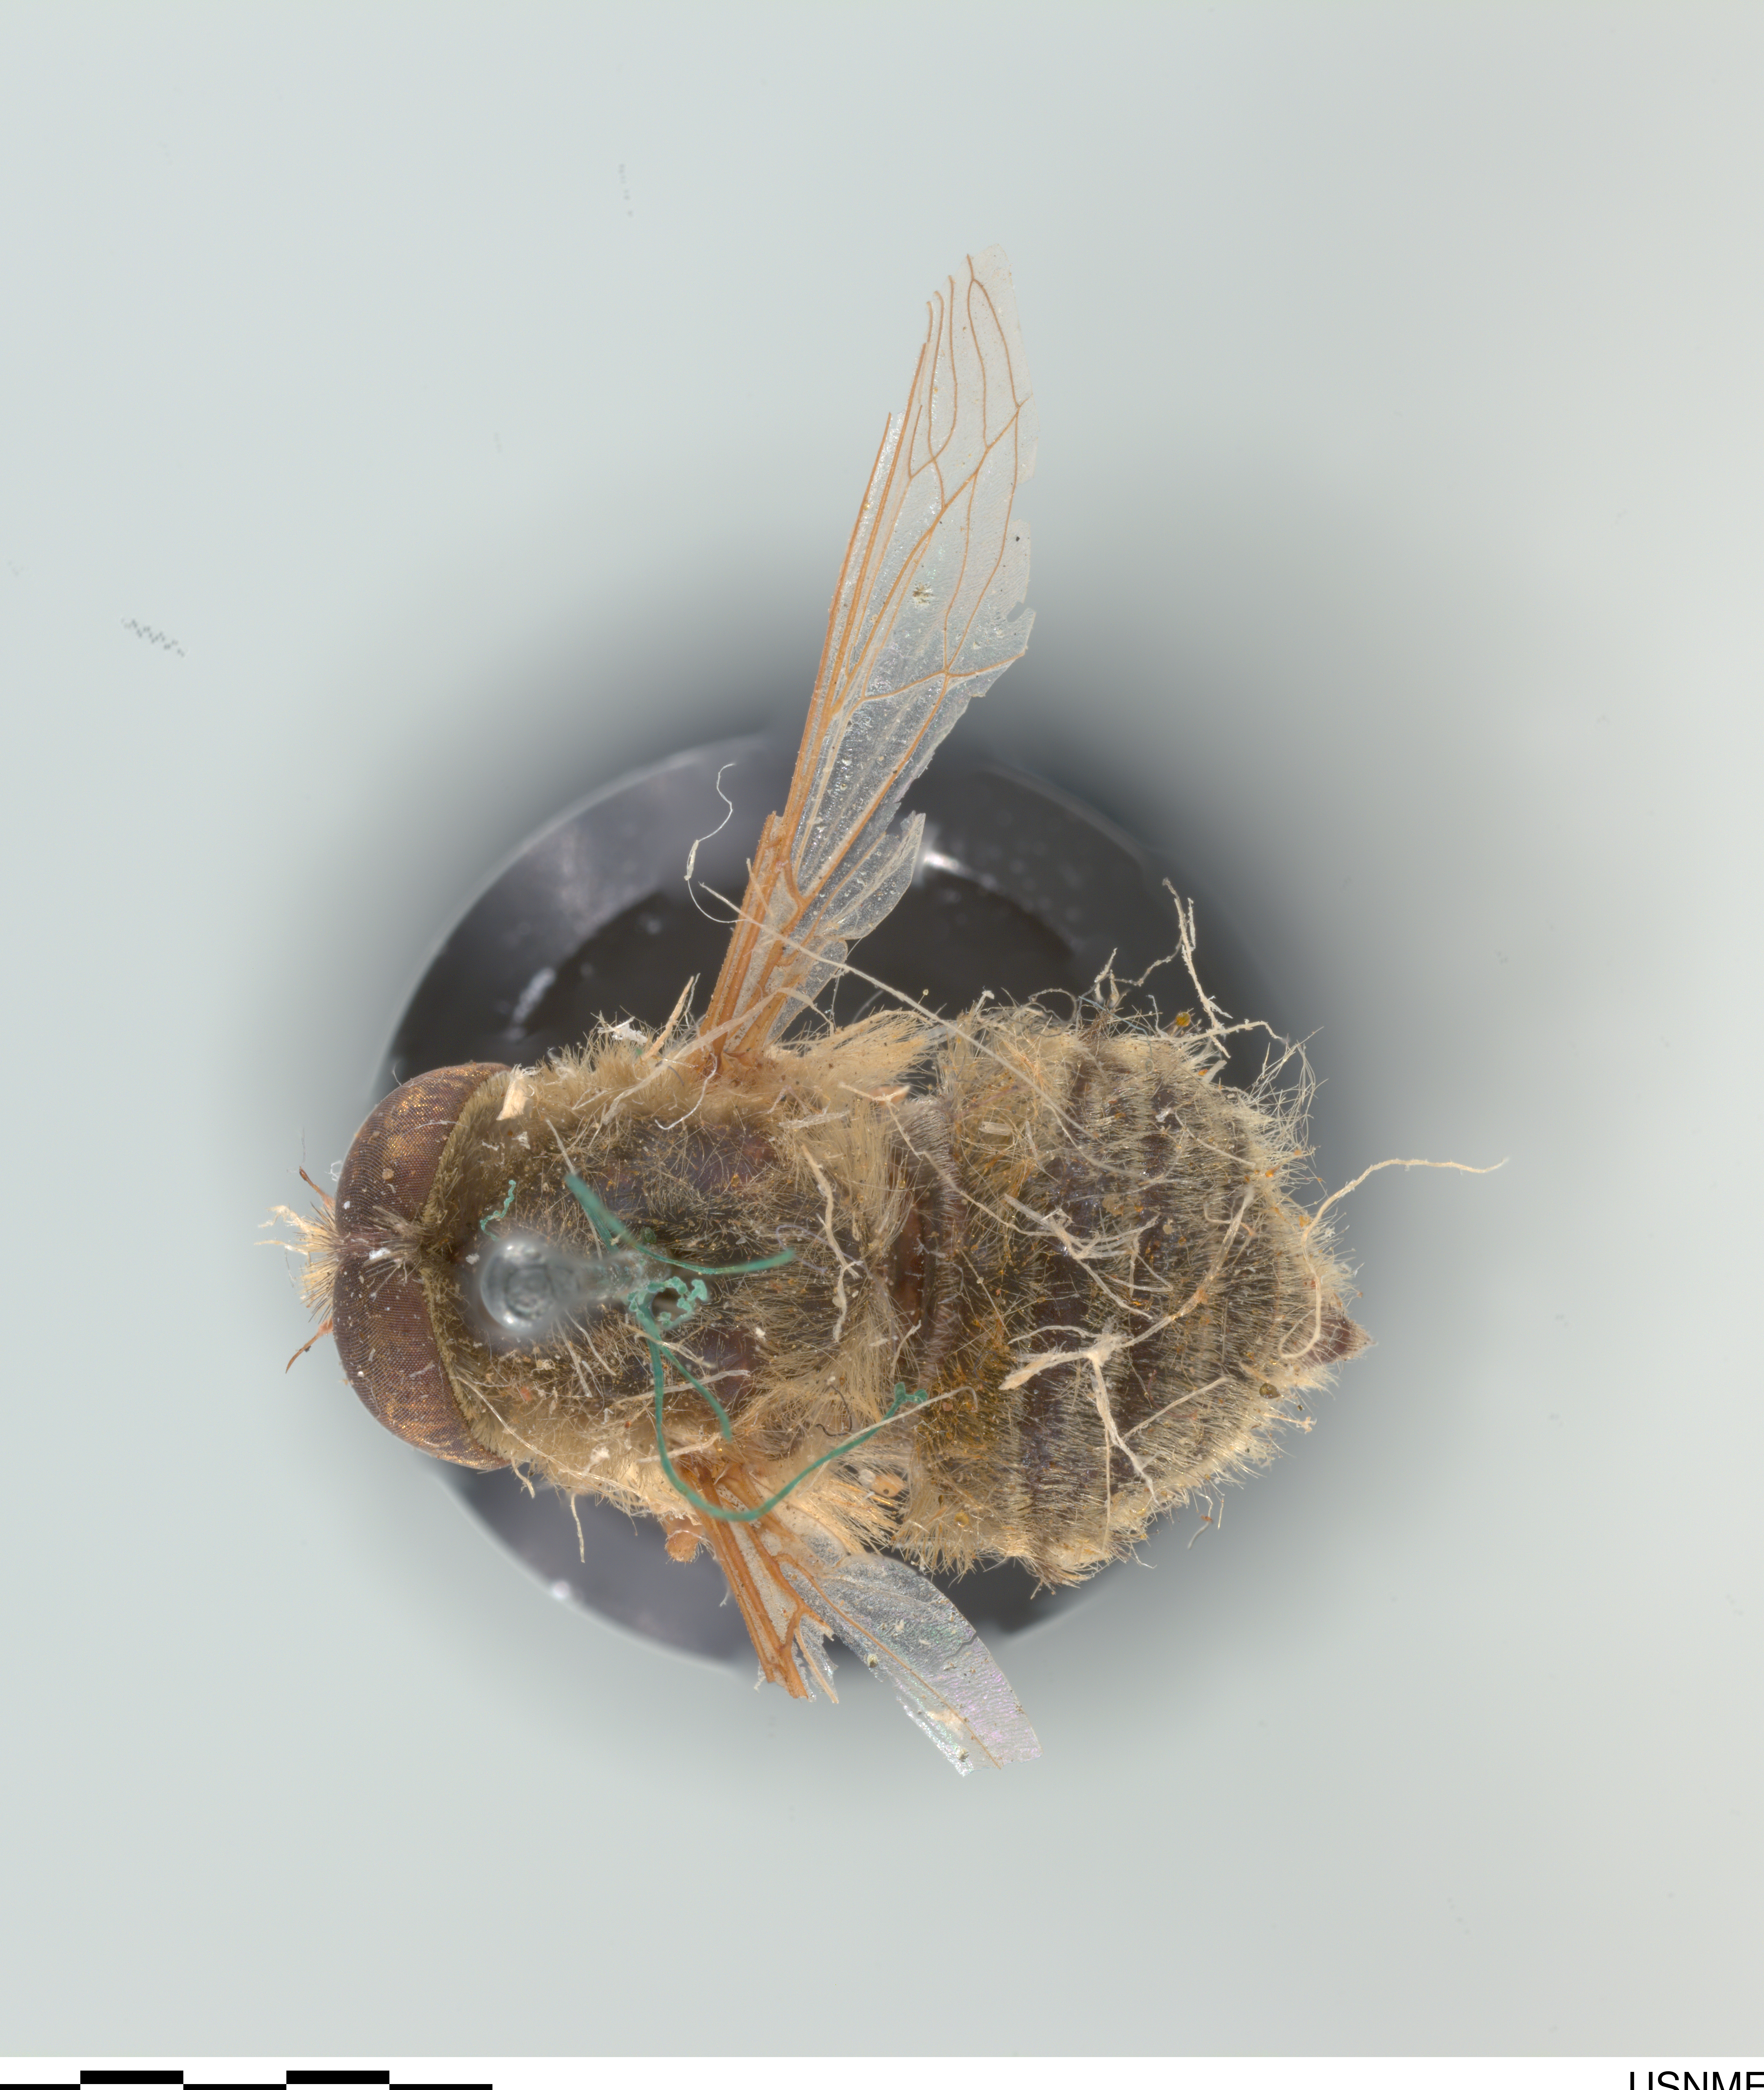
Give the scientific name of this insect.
Neorhynchocephalus sackenii
